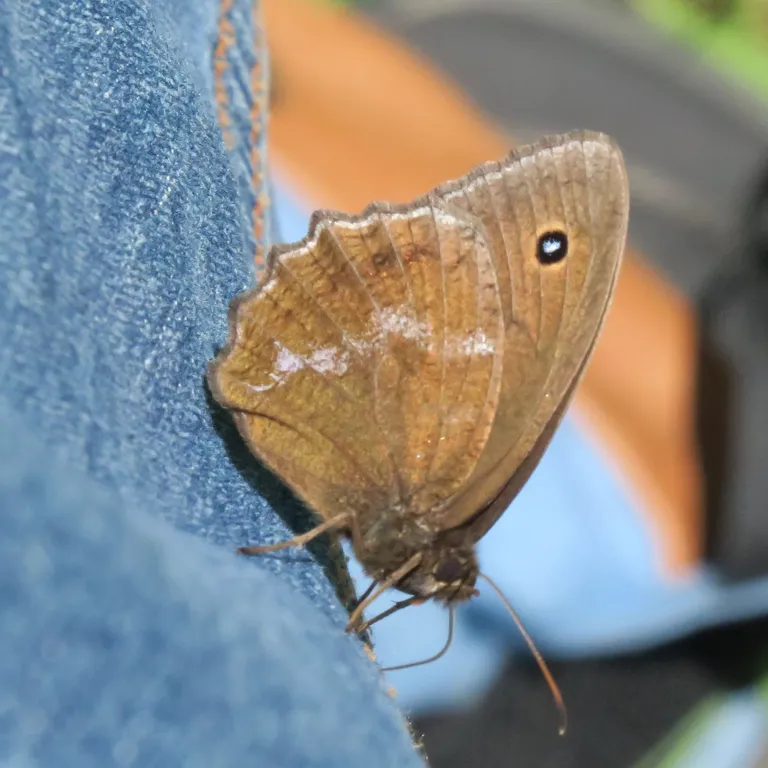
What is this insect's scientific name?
Minois dryas
